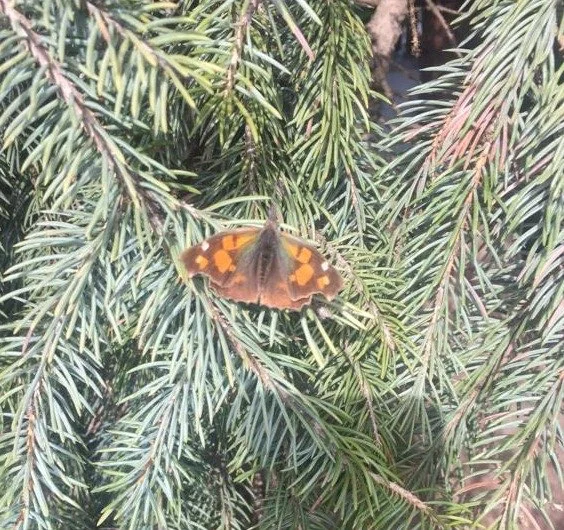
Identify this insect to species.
Libythea celtis
